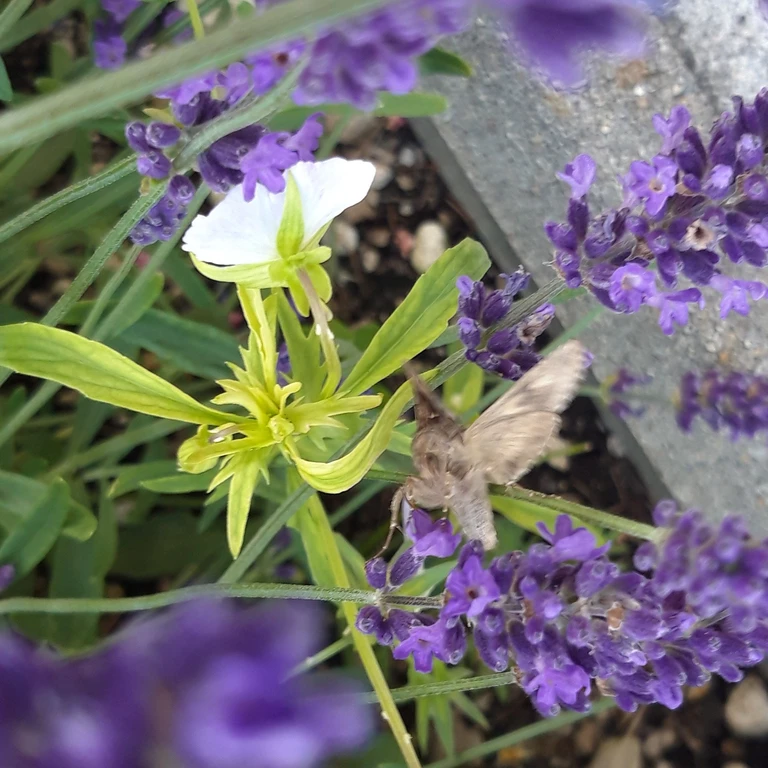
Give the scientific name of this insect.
Autographa gamma
